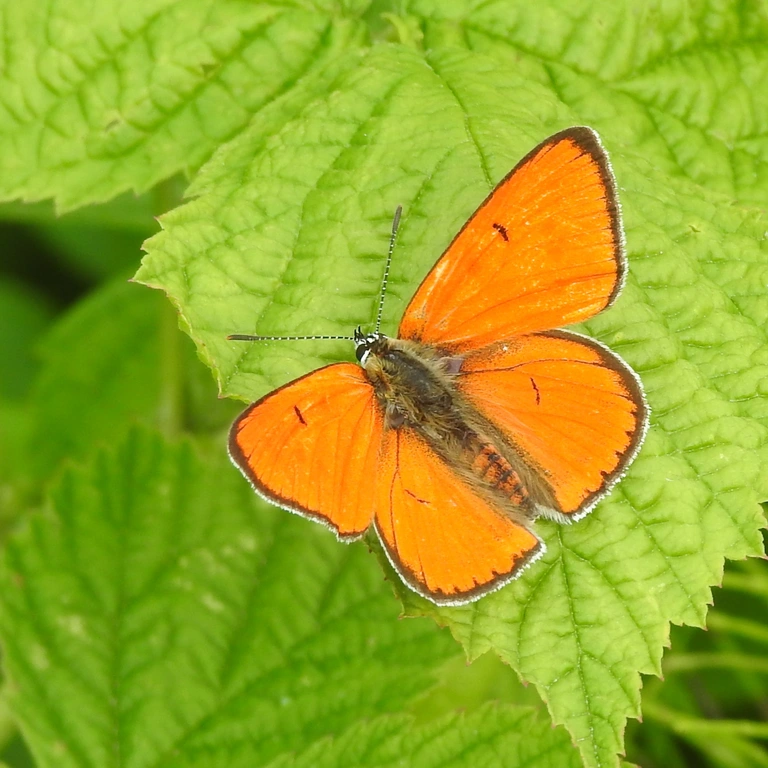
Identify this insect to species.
Lycaena dispar
